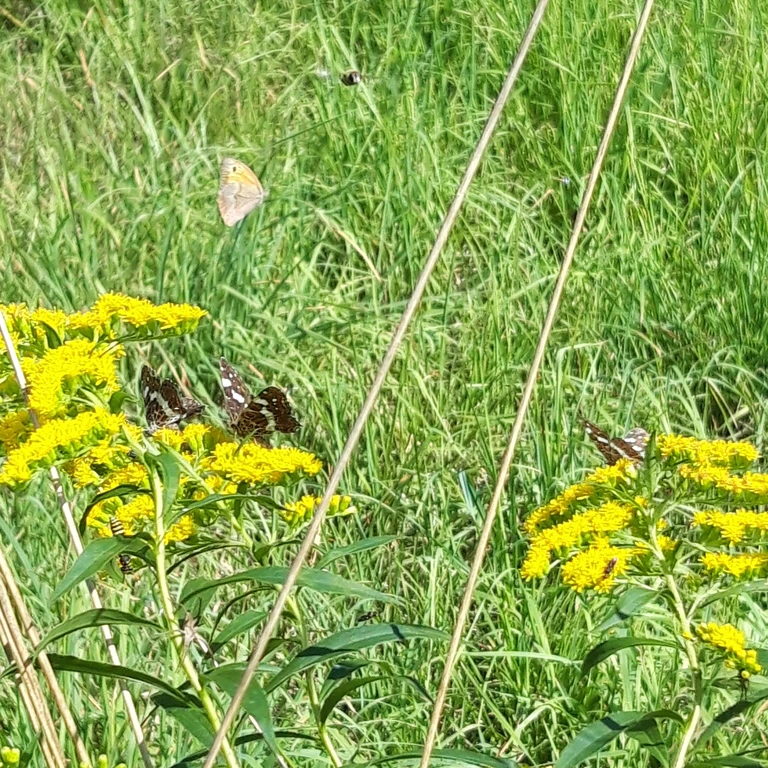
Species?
Araschnia levana
